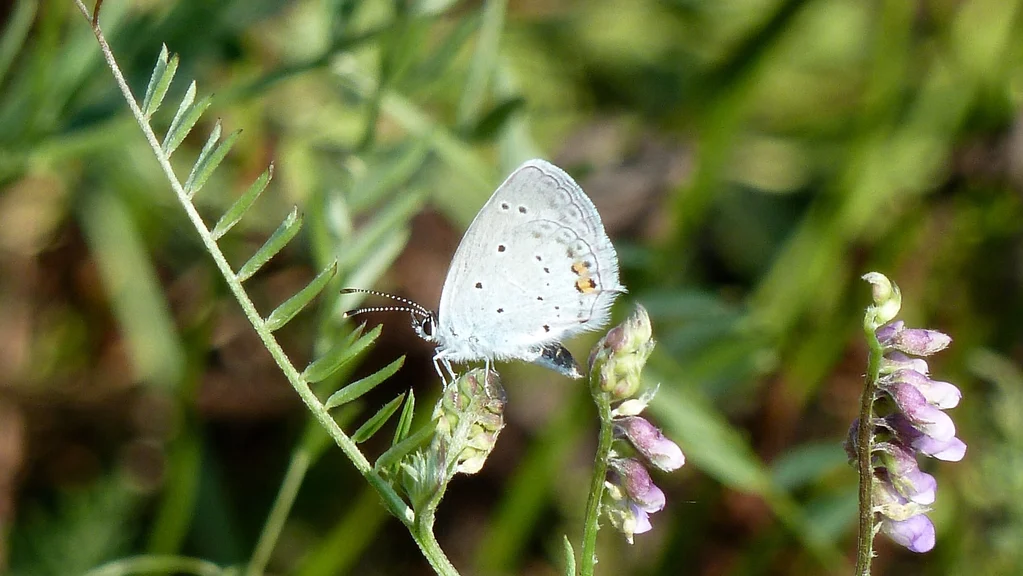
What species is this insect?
Cupido argiades (also Elkalyce argiades)
